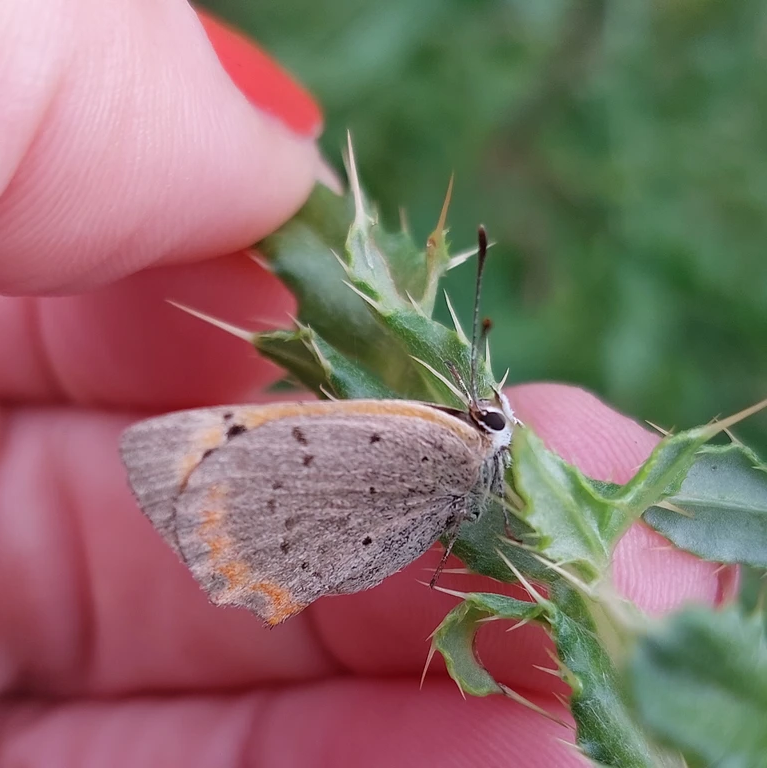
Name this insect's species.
Lycaena phlaeas
